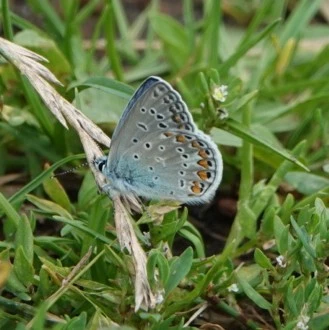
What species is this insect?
Polyommatus icarus
